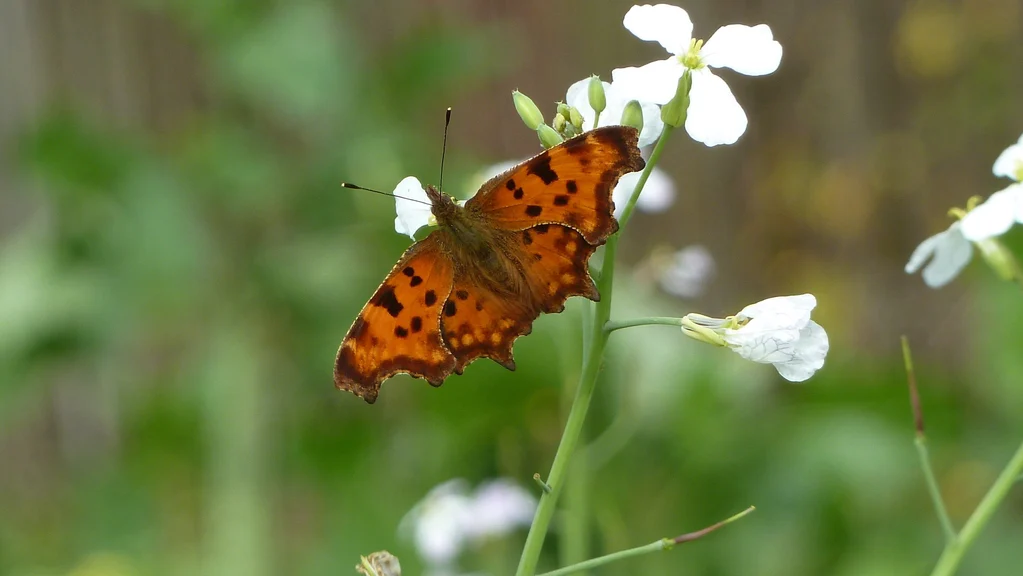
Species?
Polygonia c-album
